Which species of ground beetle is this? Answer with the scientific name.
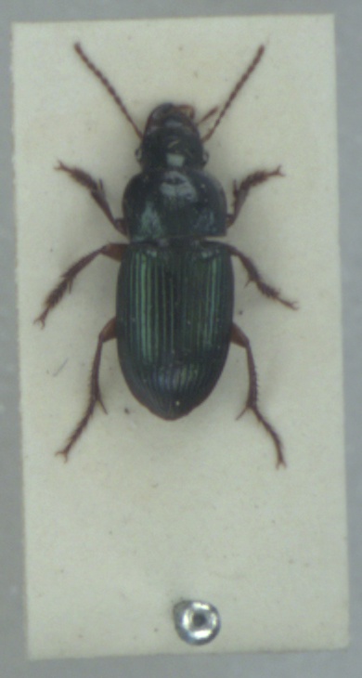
Harpalus rubripes
